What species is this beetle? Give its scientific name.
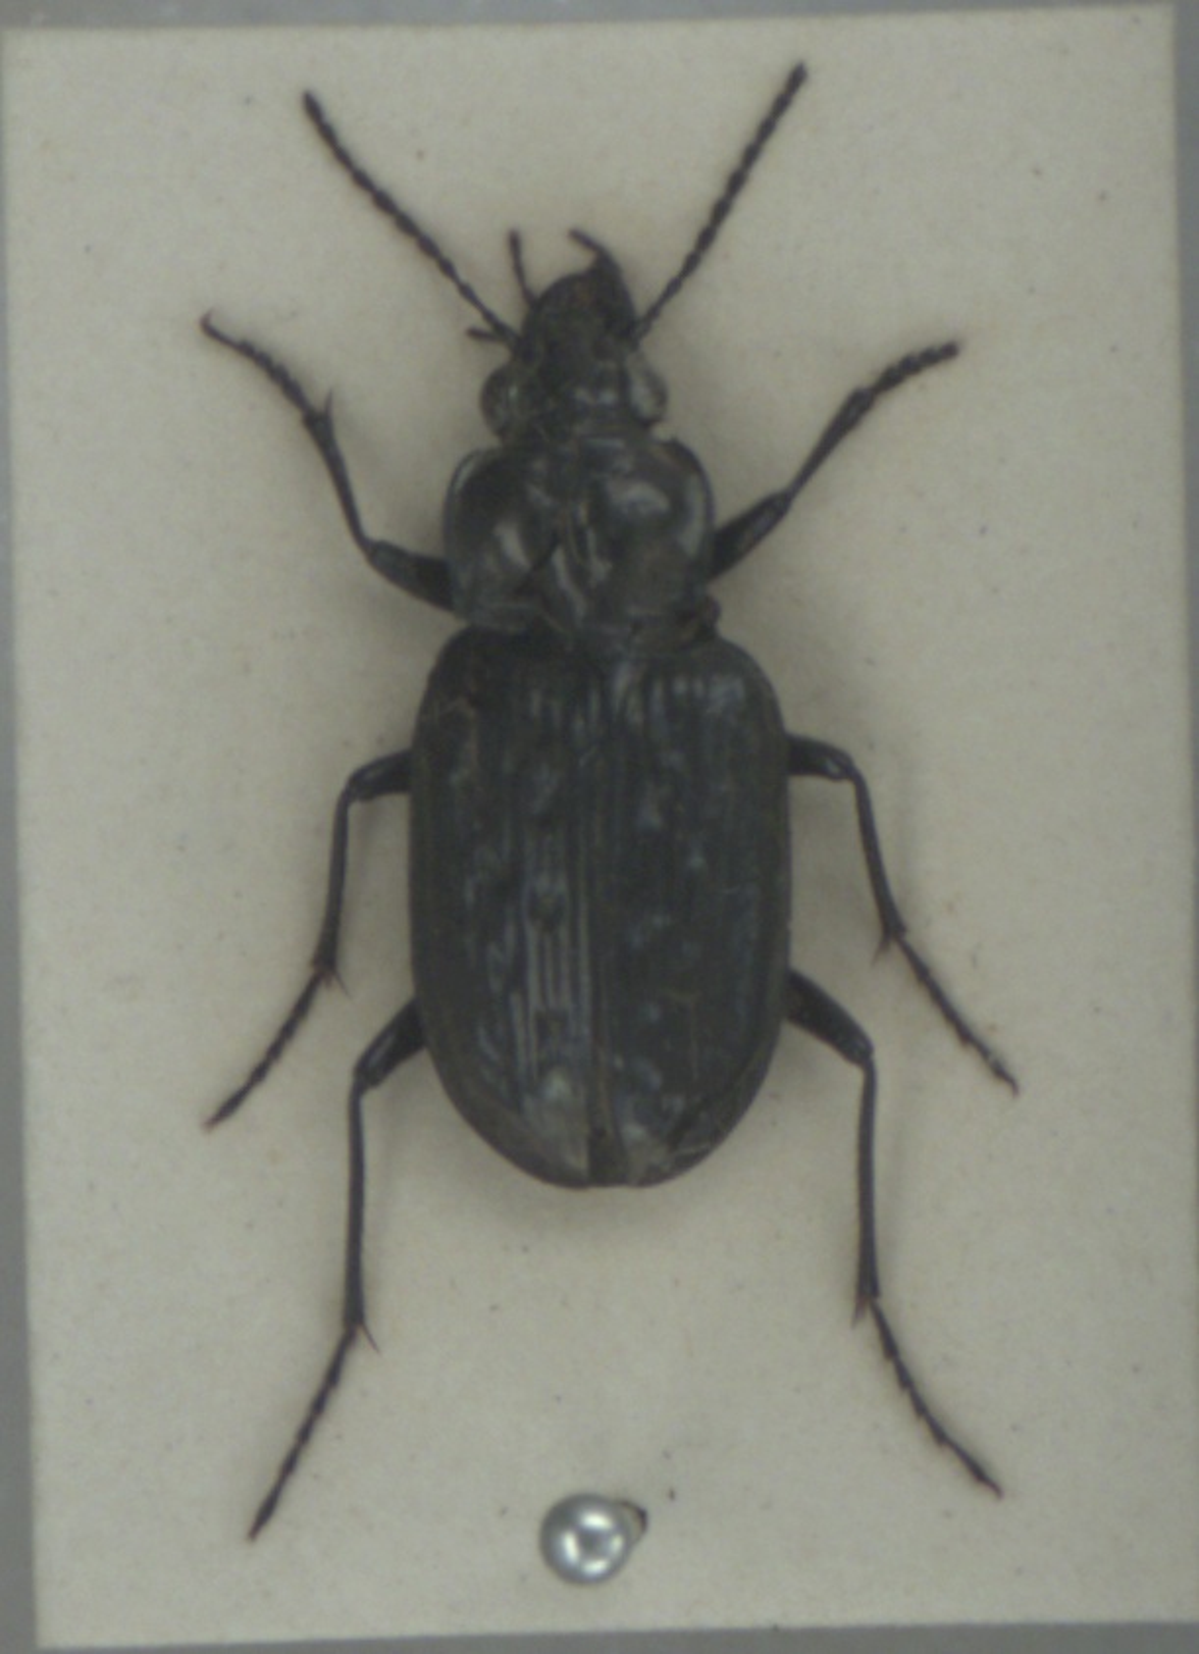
Blethisa multipunctata
